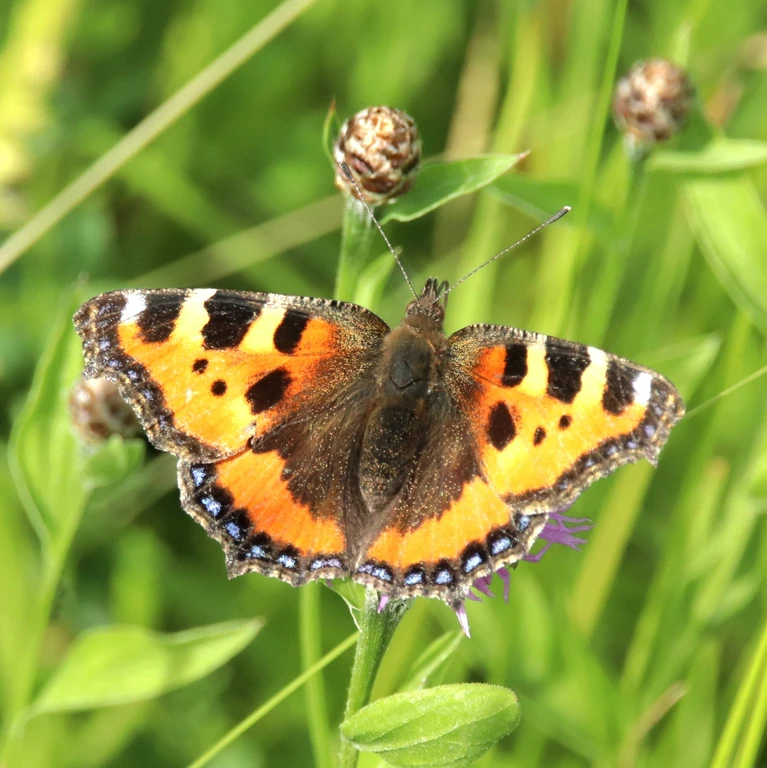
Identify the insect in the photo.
Aglais urticae
